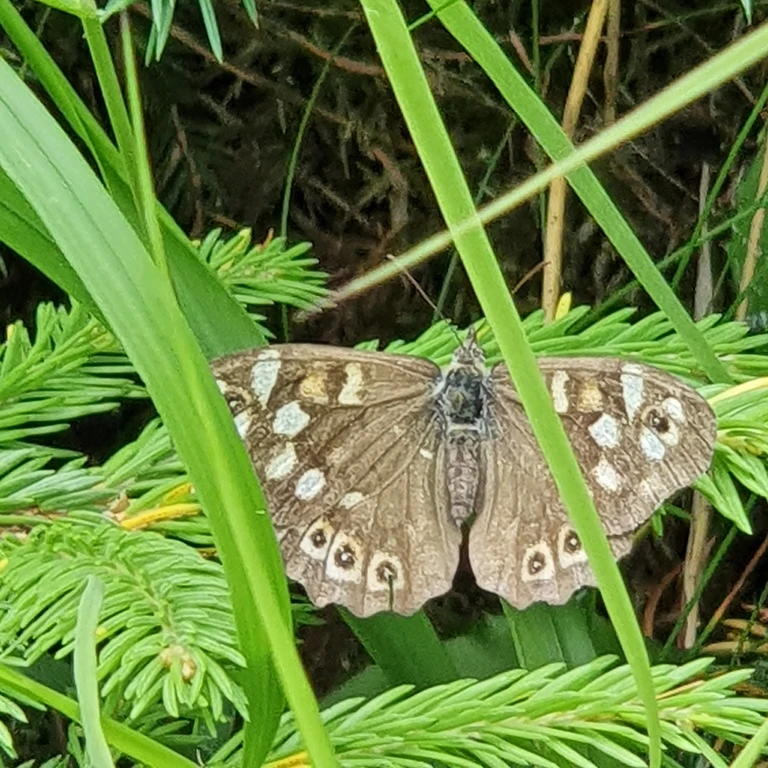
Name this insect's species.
Pararge aegeria
